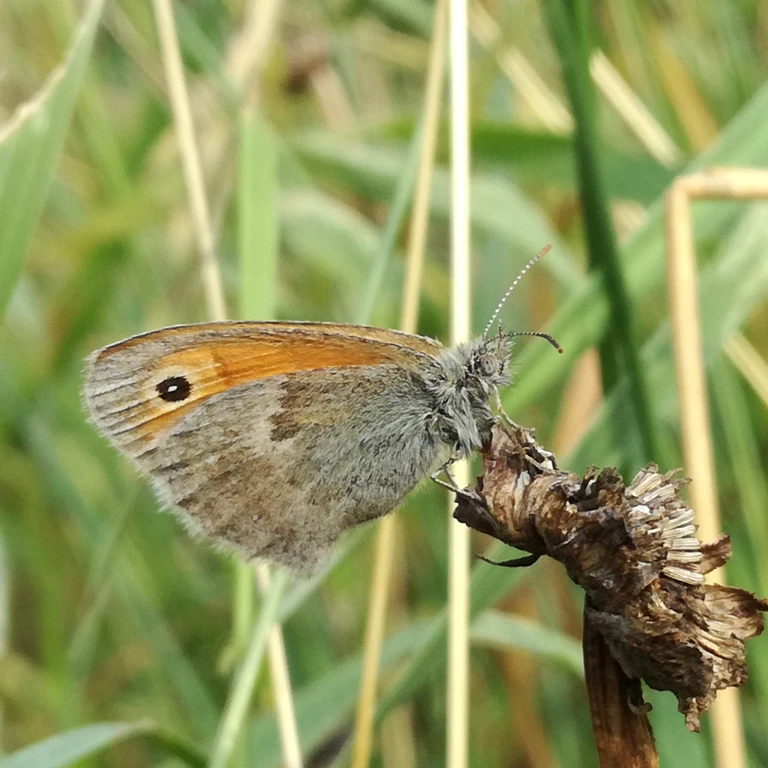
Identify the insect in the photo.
Coenonympha pamphilus
